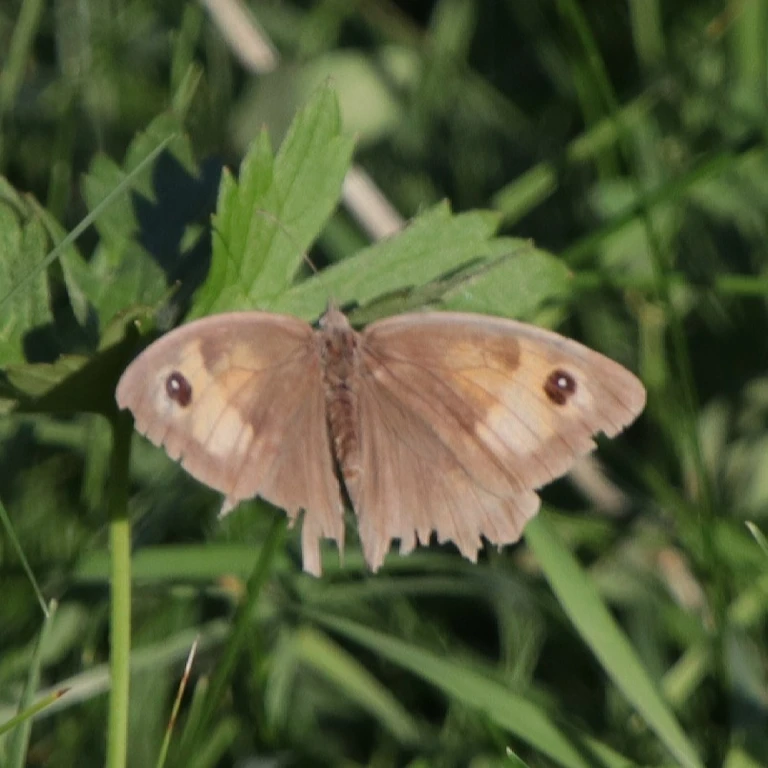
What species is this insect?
Maniola jurtina
